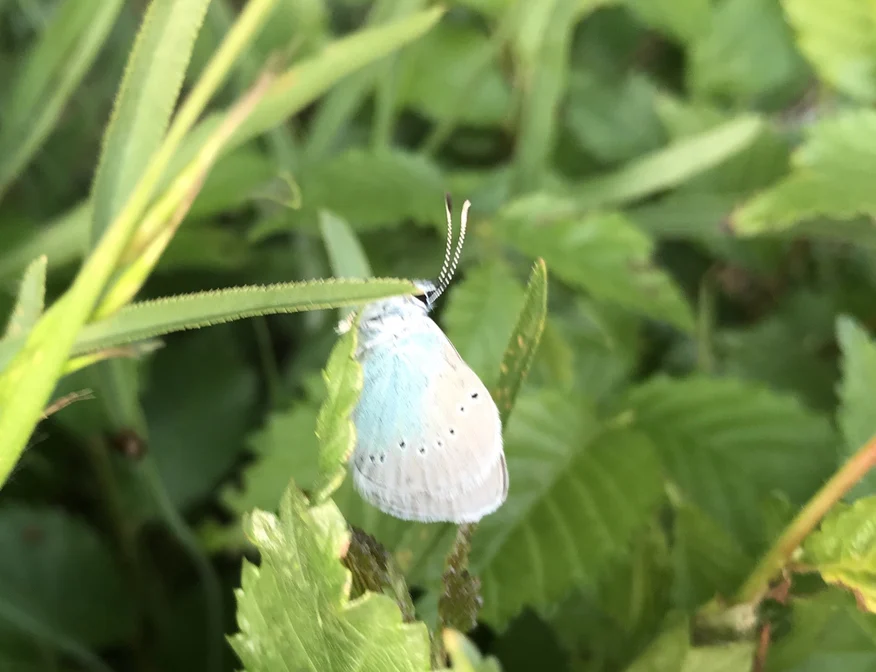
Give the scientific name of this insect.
Glaucopsyche alexis
